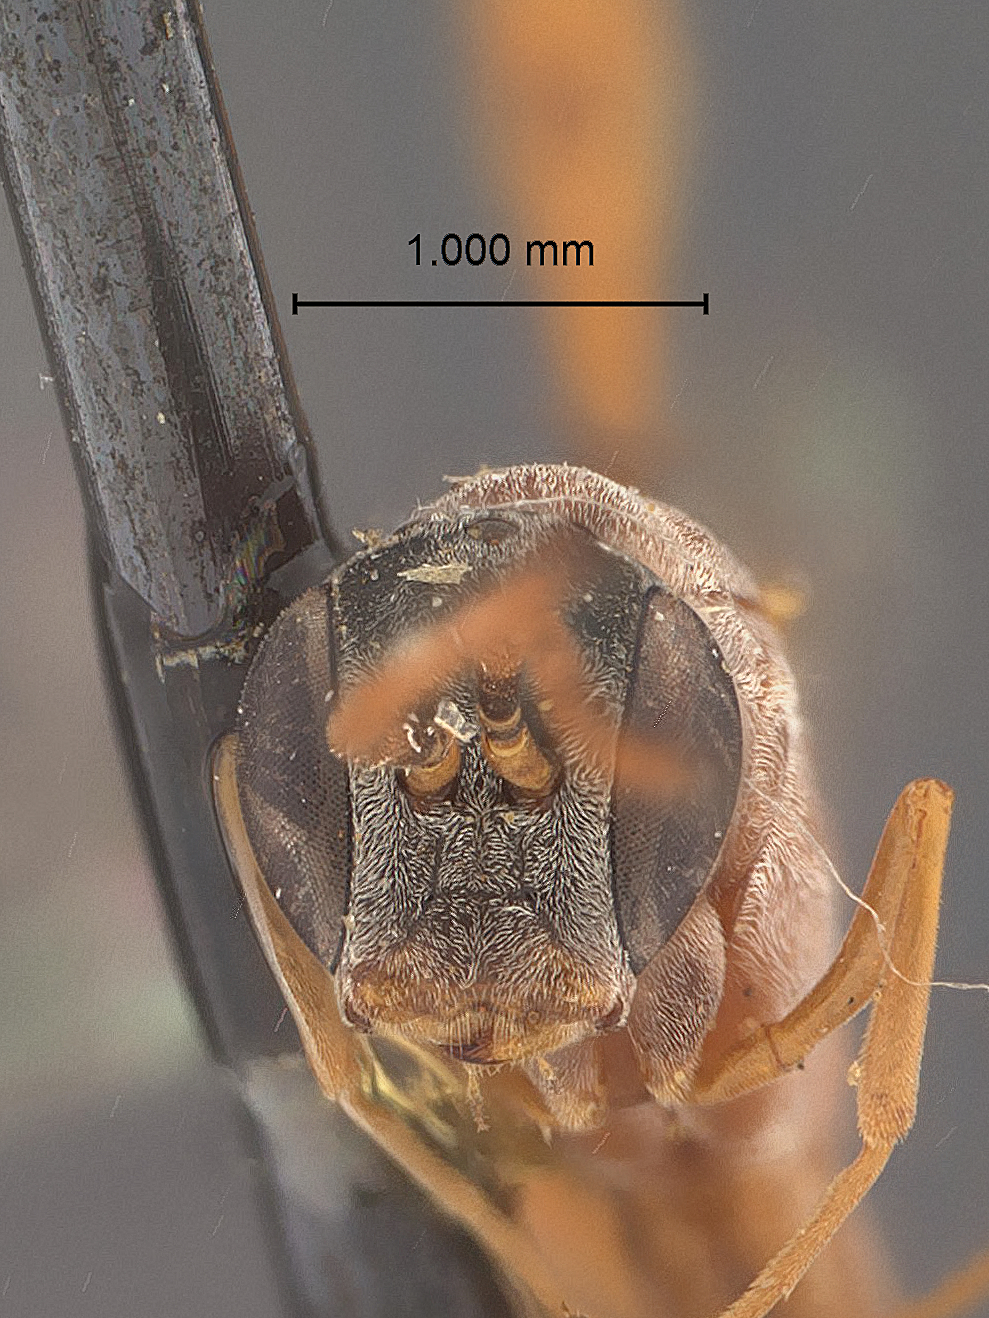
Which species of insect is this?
Gasteruption assectator
